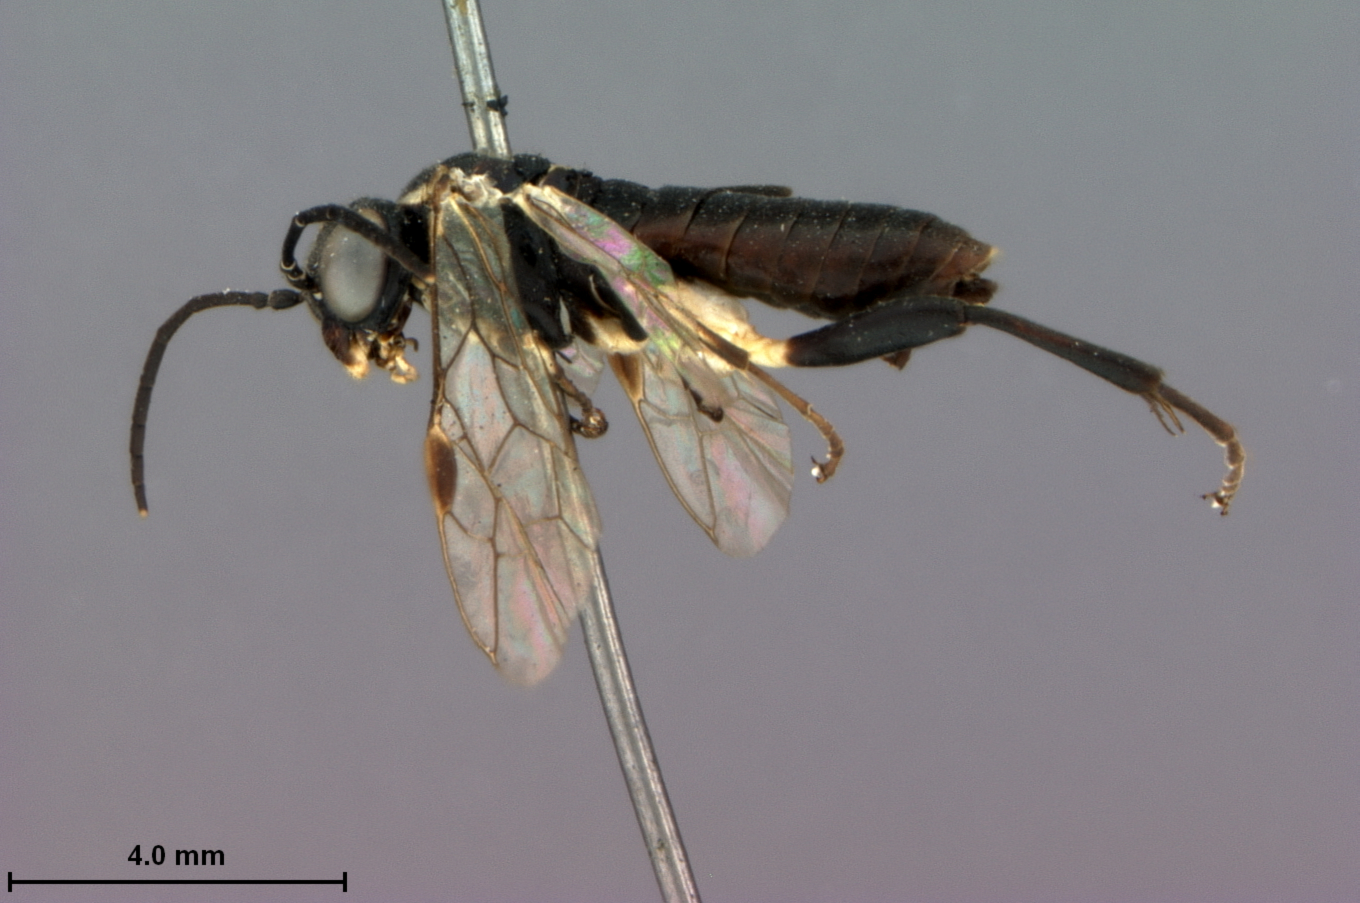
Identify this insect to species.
Macrophya melanota
